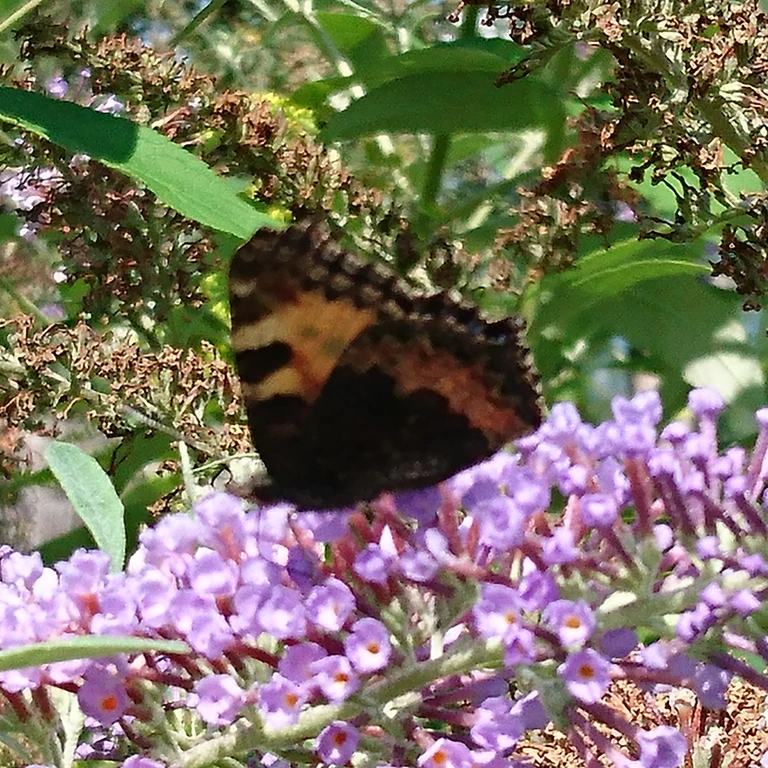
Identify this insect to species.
Aglais urticae
